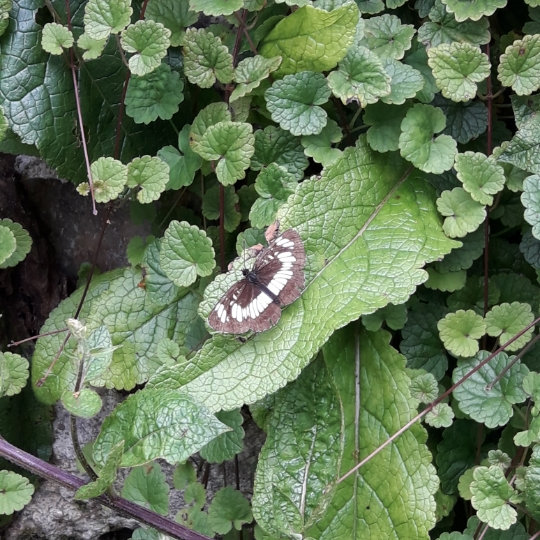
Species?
Neptis rivularis
